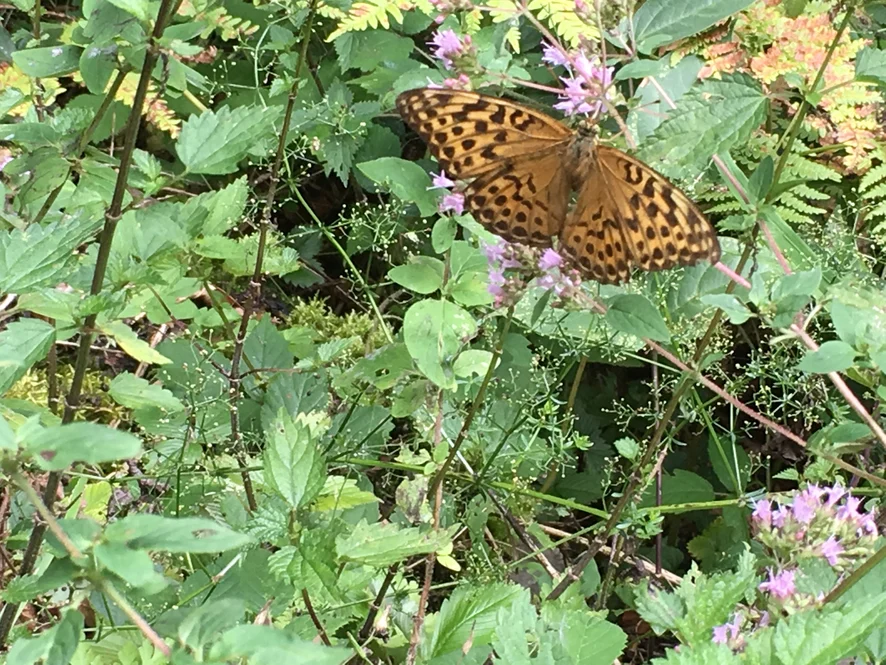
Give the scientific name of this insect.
Argynnis paphia
